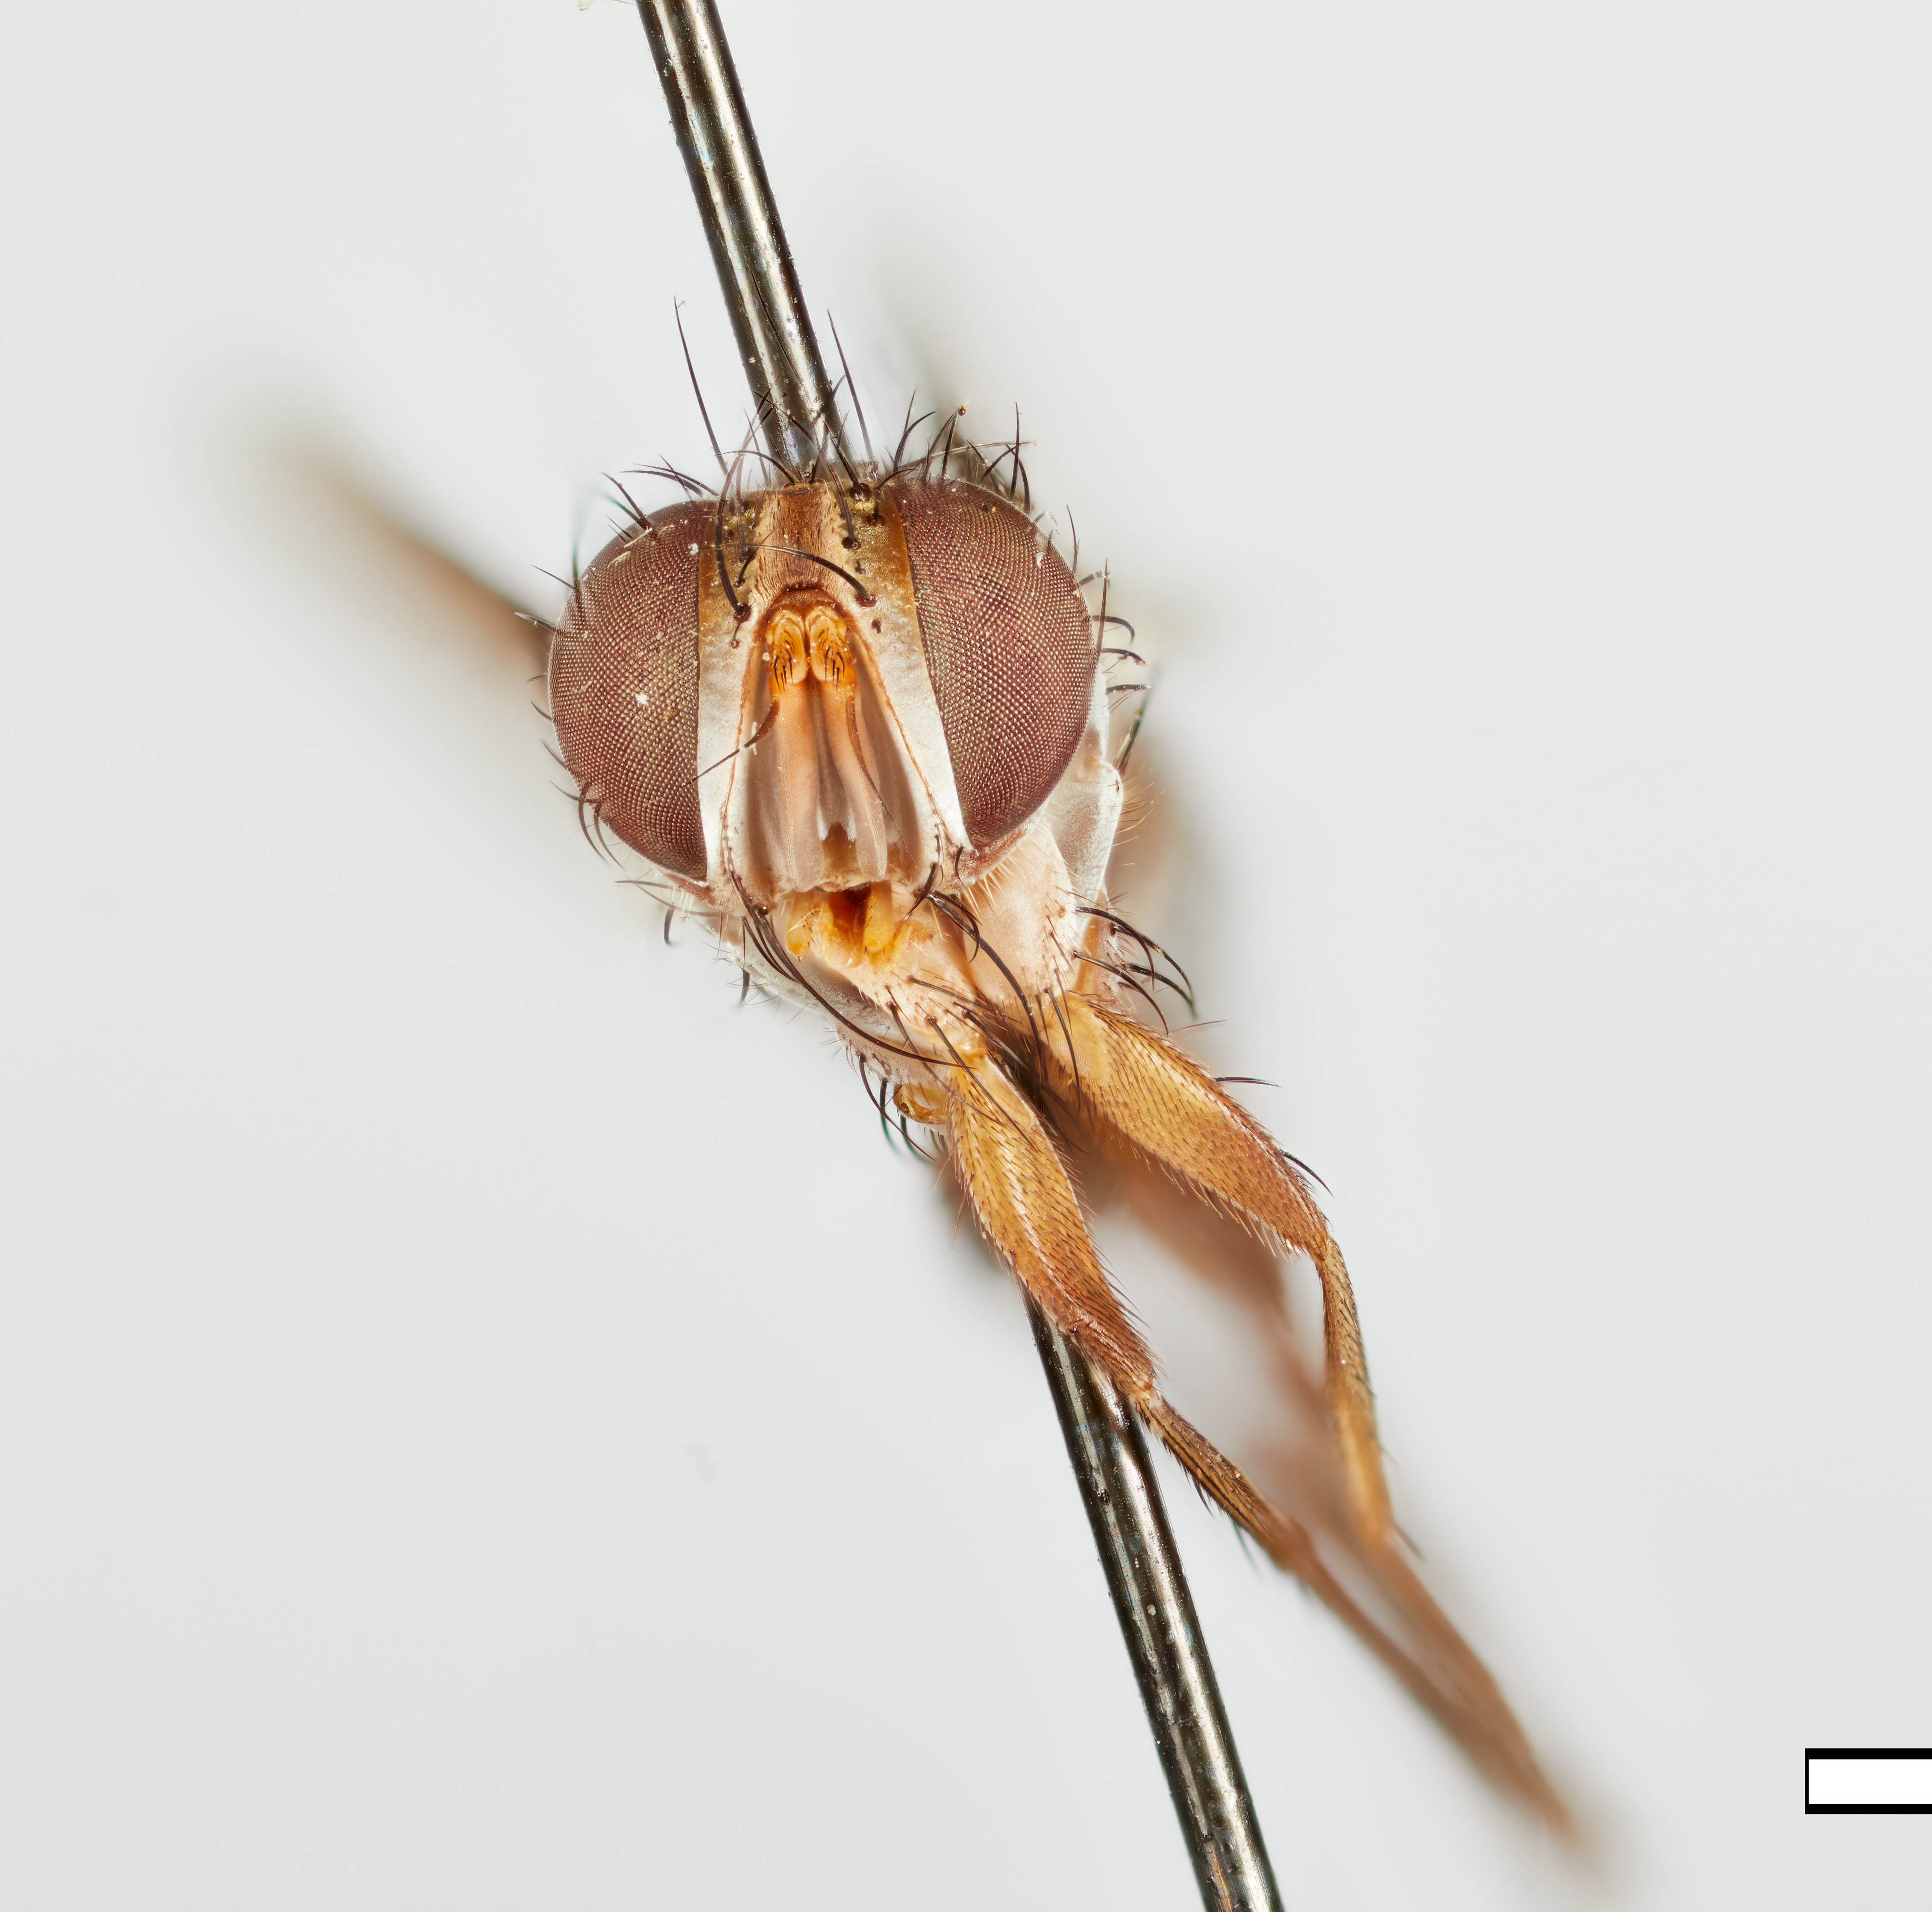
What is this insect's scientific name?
Oedematocera striata
